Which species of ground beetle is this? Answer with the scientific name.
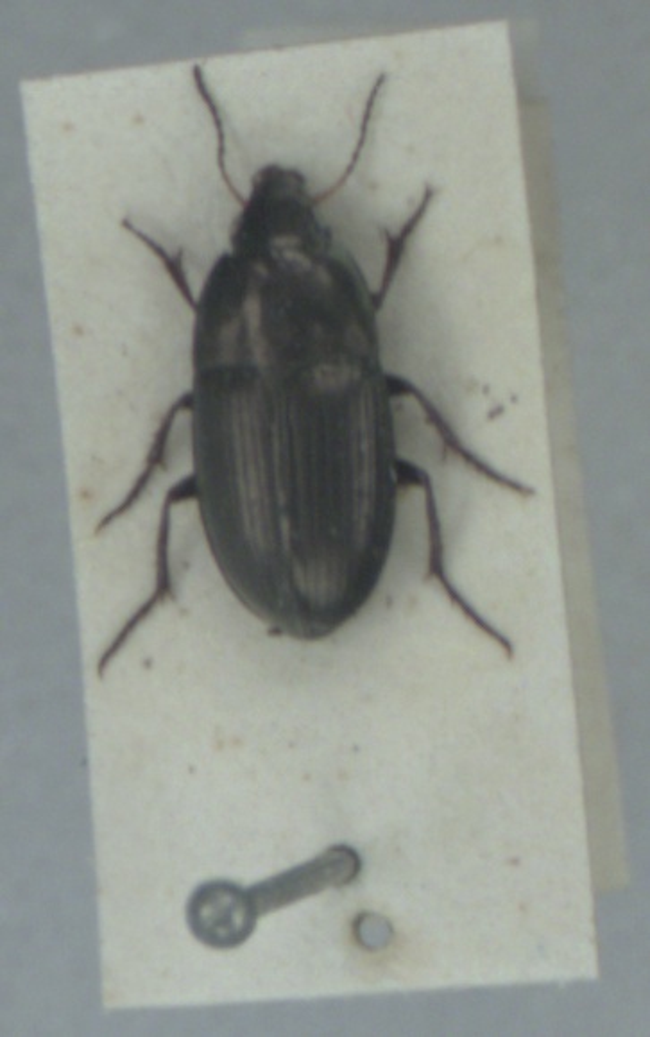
Amara aenea
